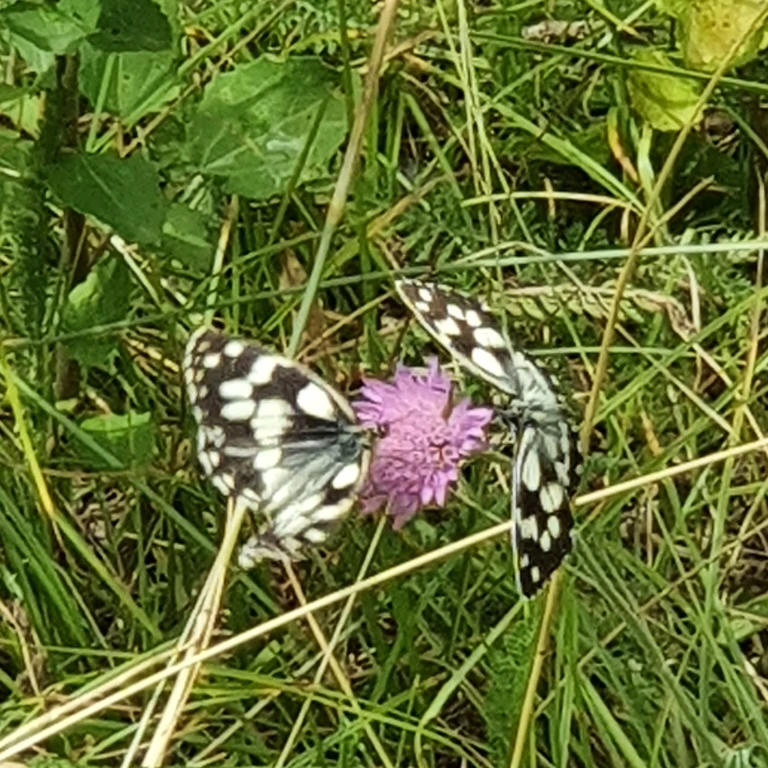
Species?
Melanargia galathea
